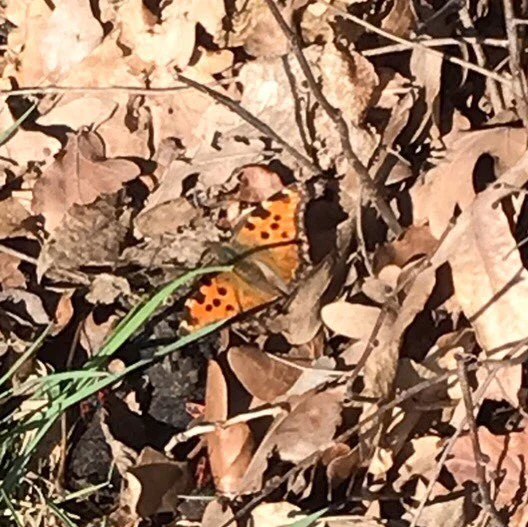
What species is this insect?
Nymphalis polychloros
